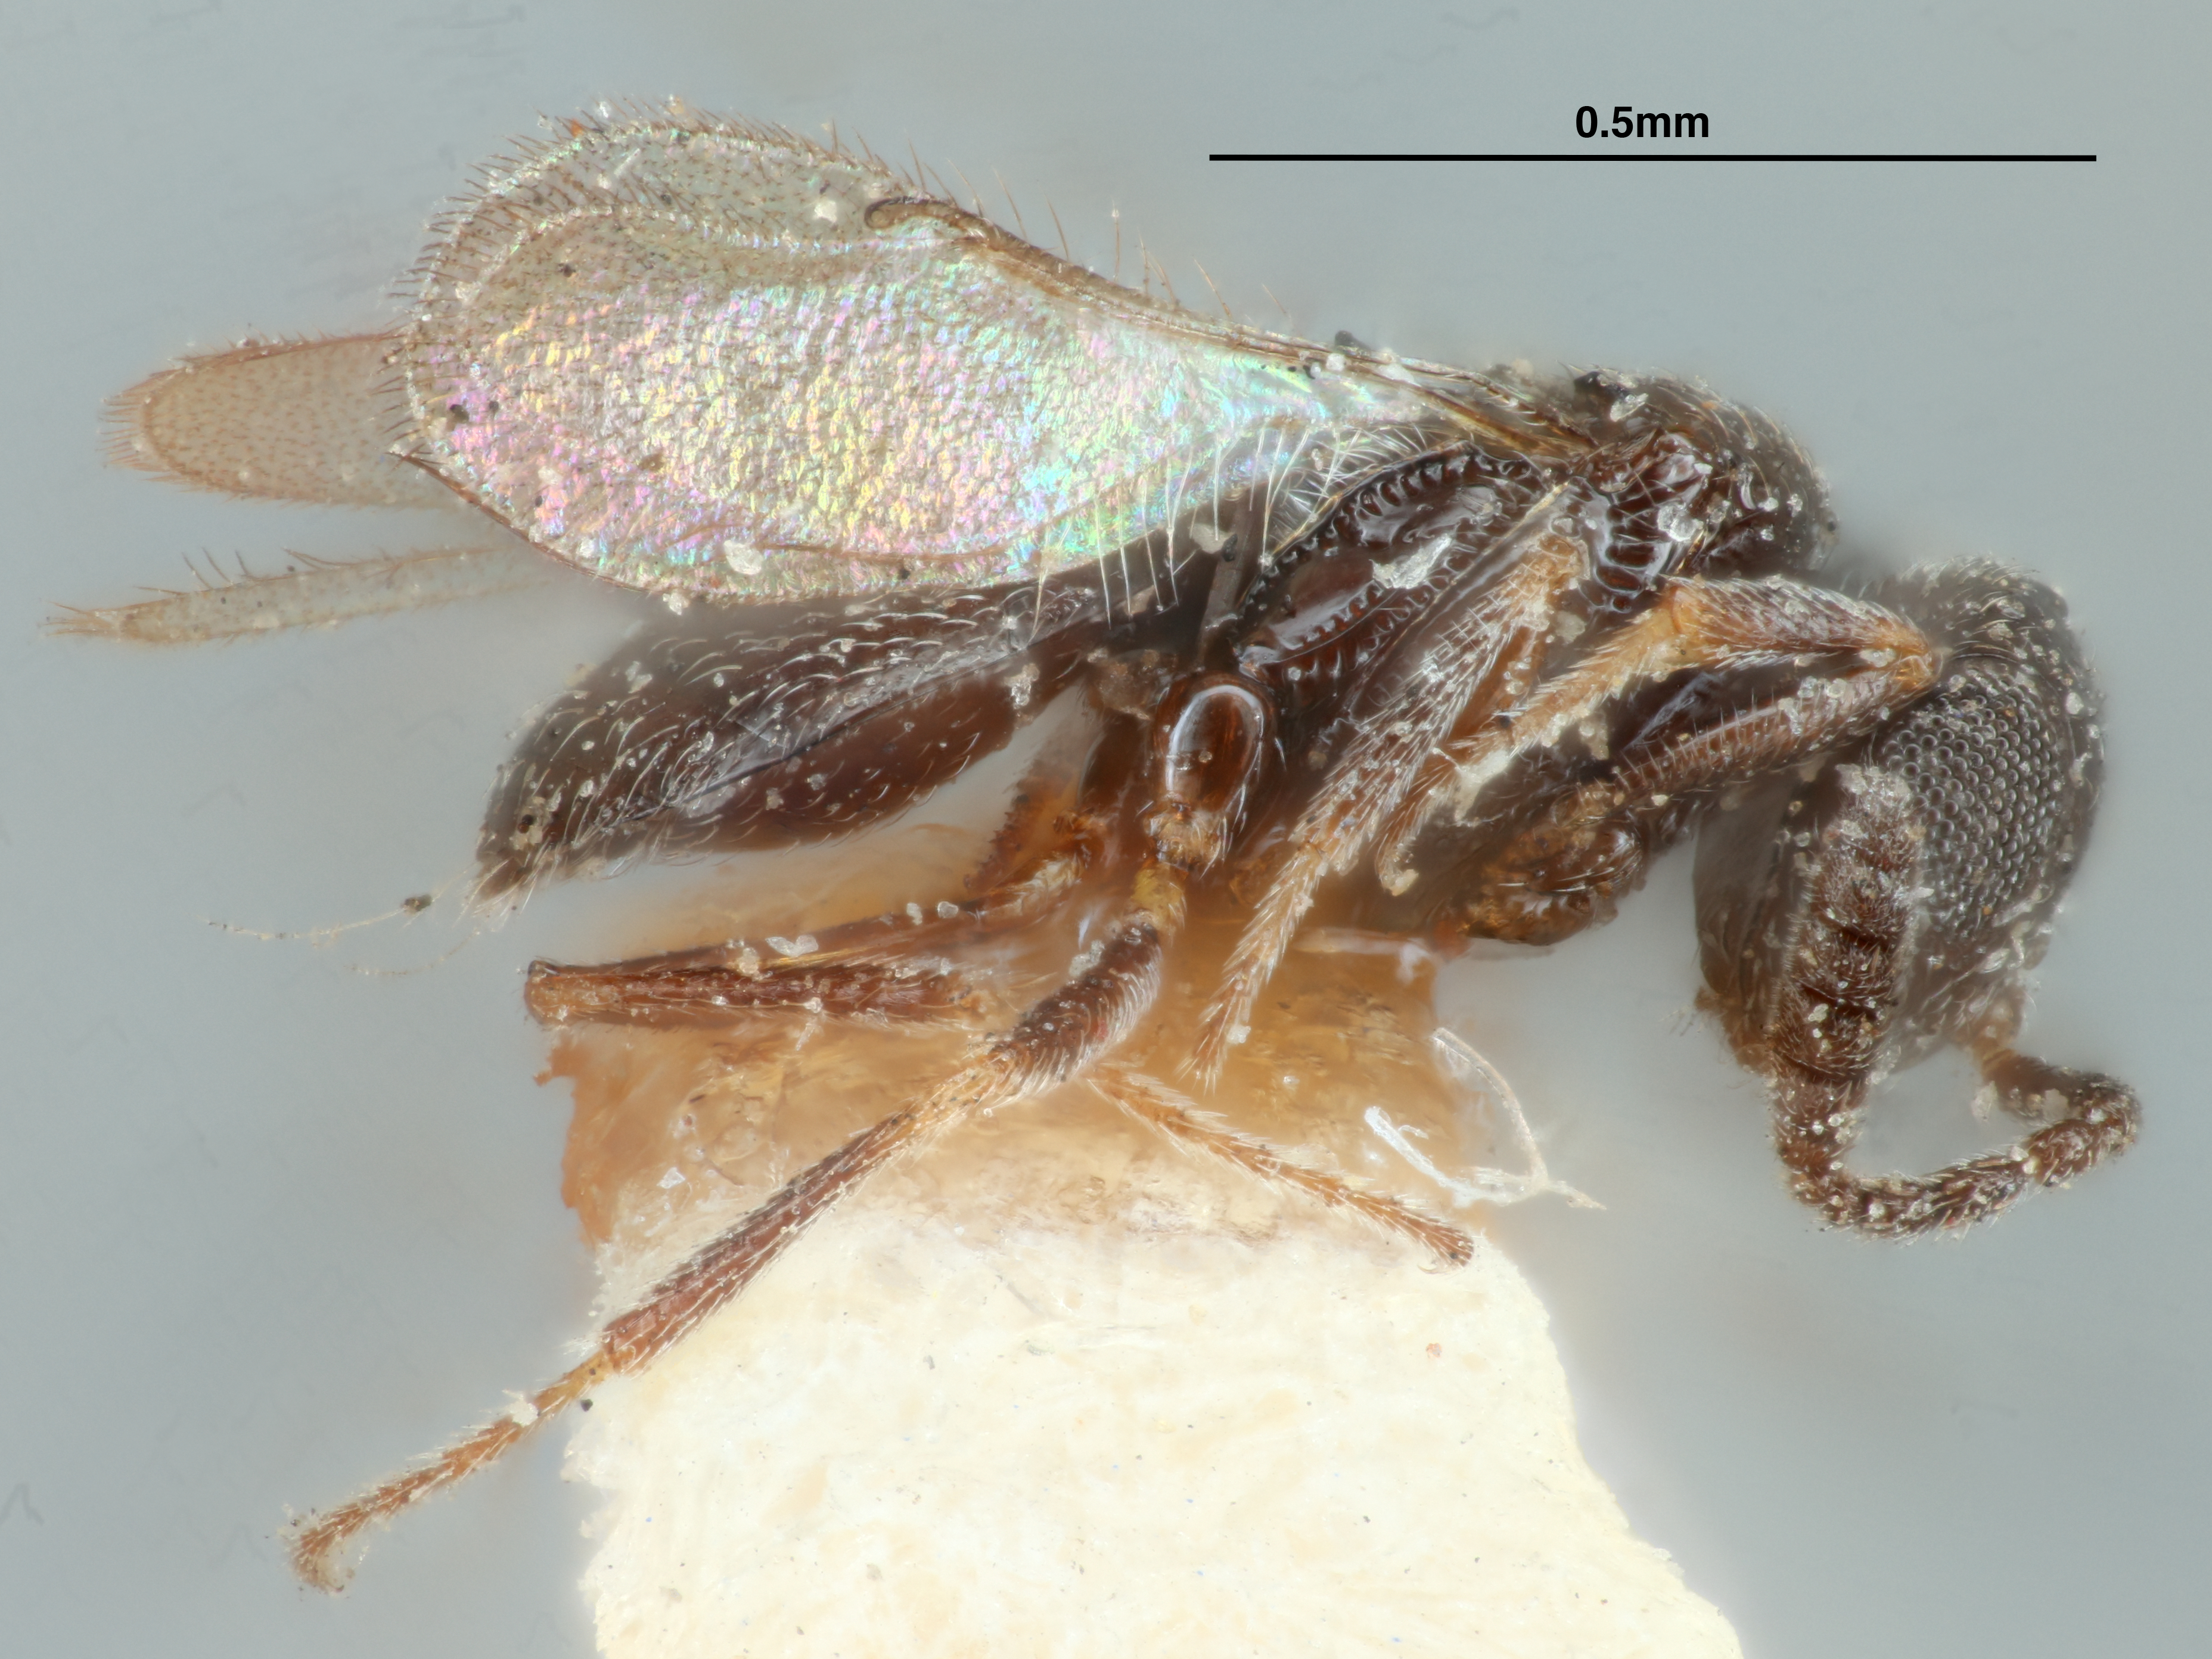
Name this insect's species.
Hoplogryon similis
